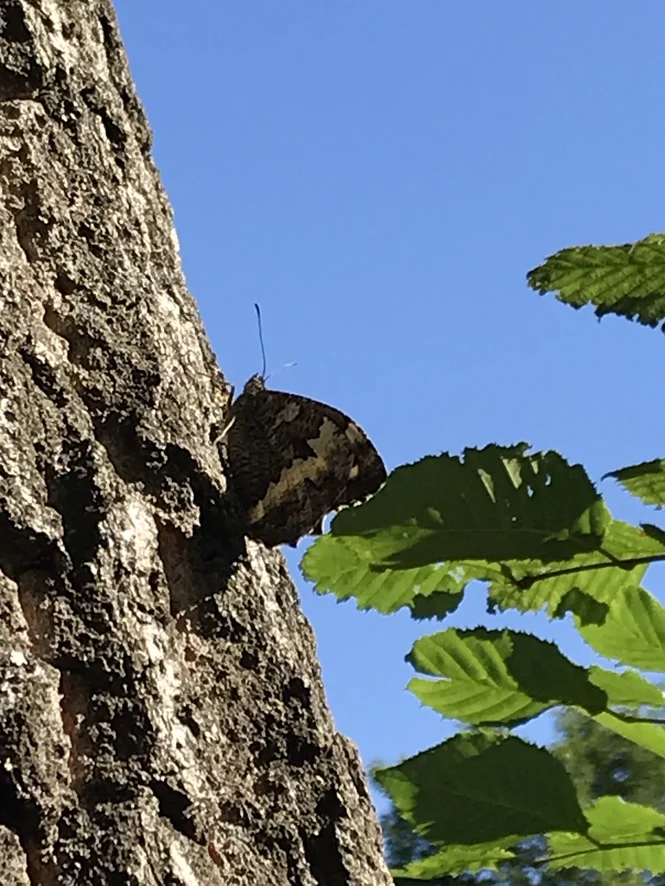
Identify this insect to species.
Brintesia circe
